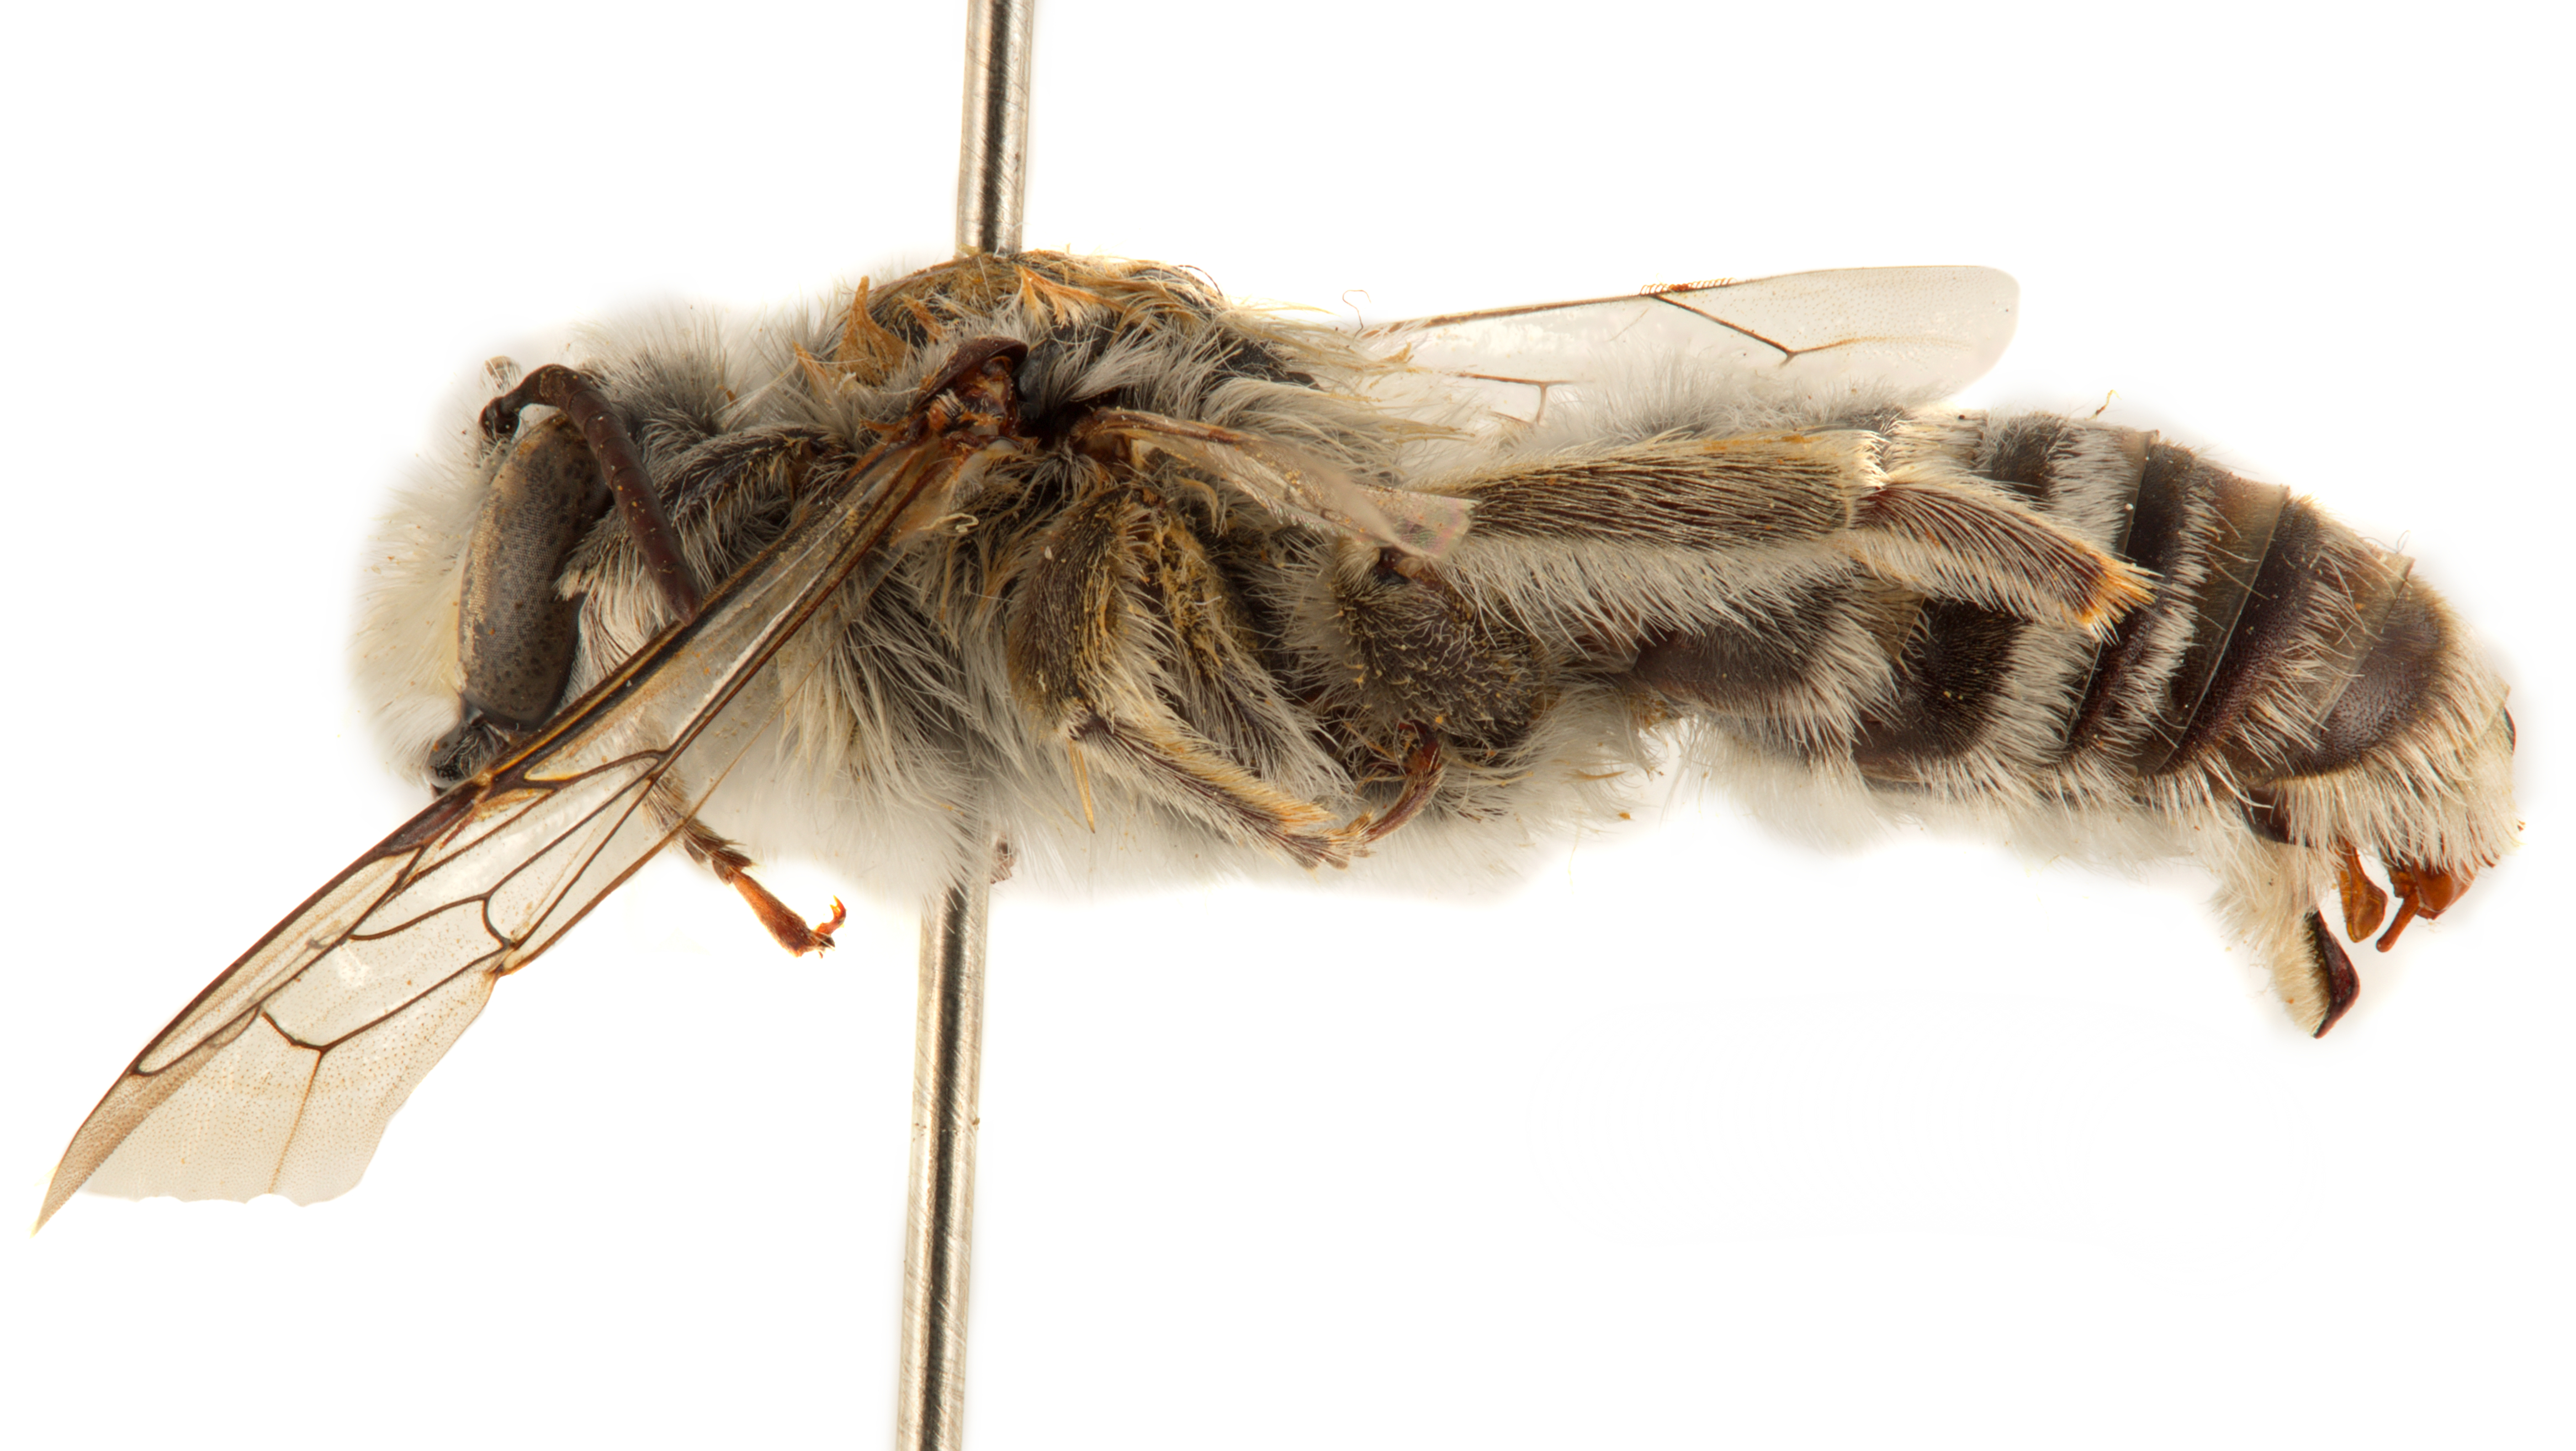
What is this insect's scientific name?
Megandrena enceliae
